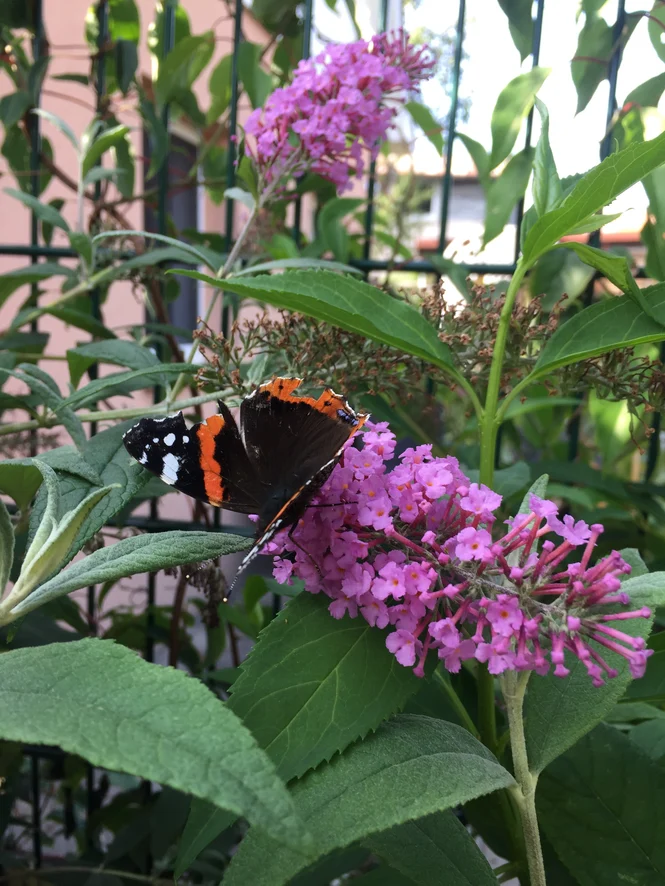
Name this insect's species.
Vanessa atalanta
